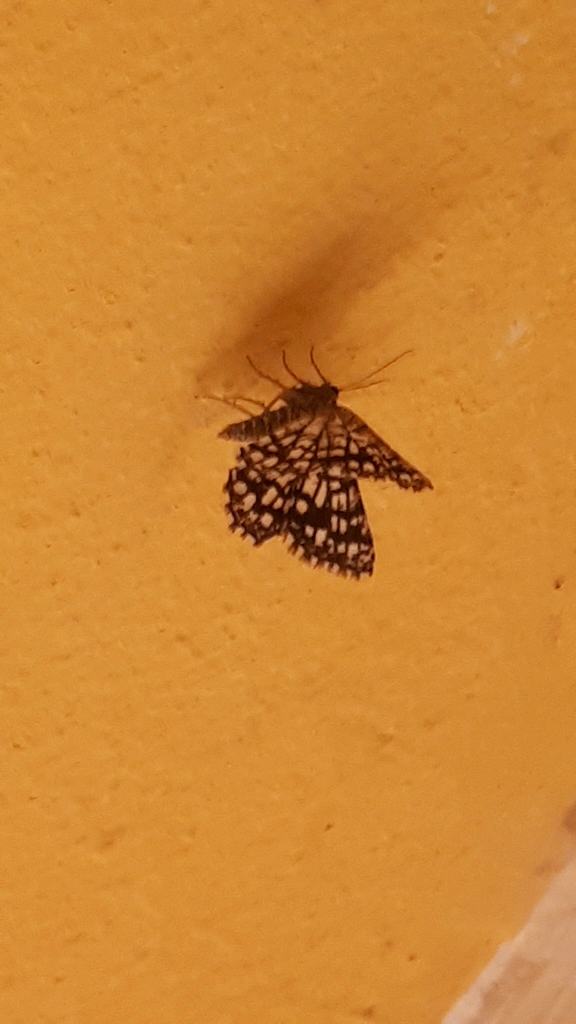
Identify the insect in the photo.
Chiasmia clathrata
